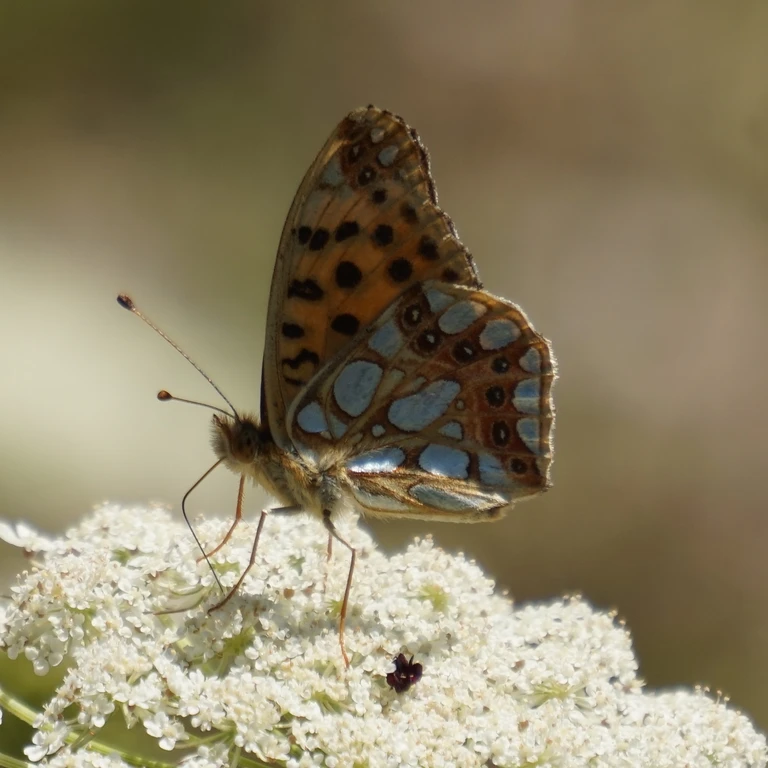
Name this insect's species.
Issoria lathonia
